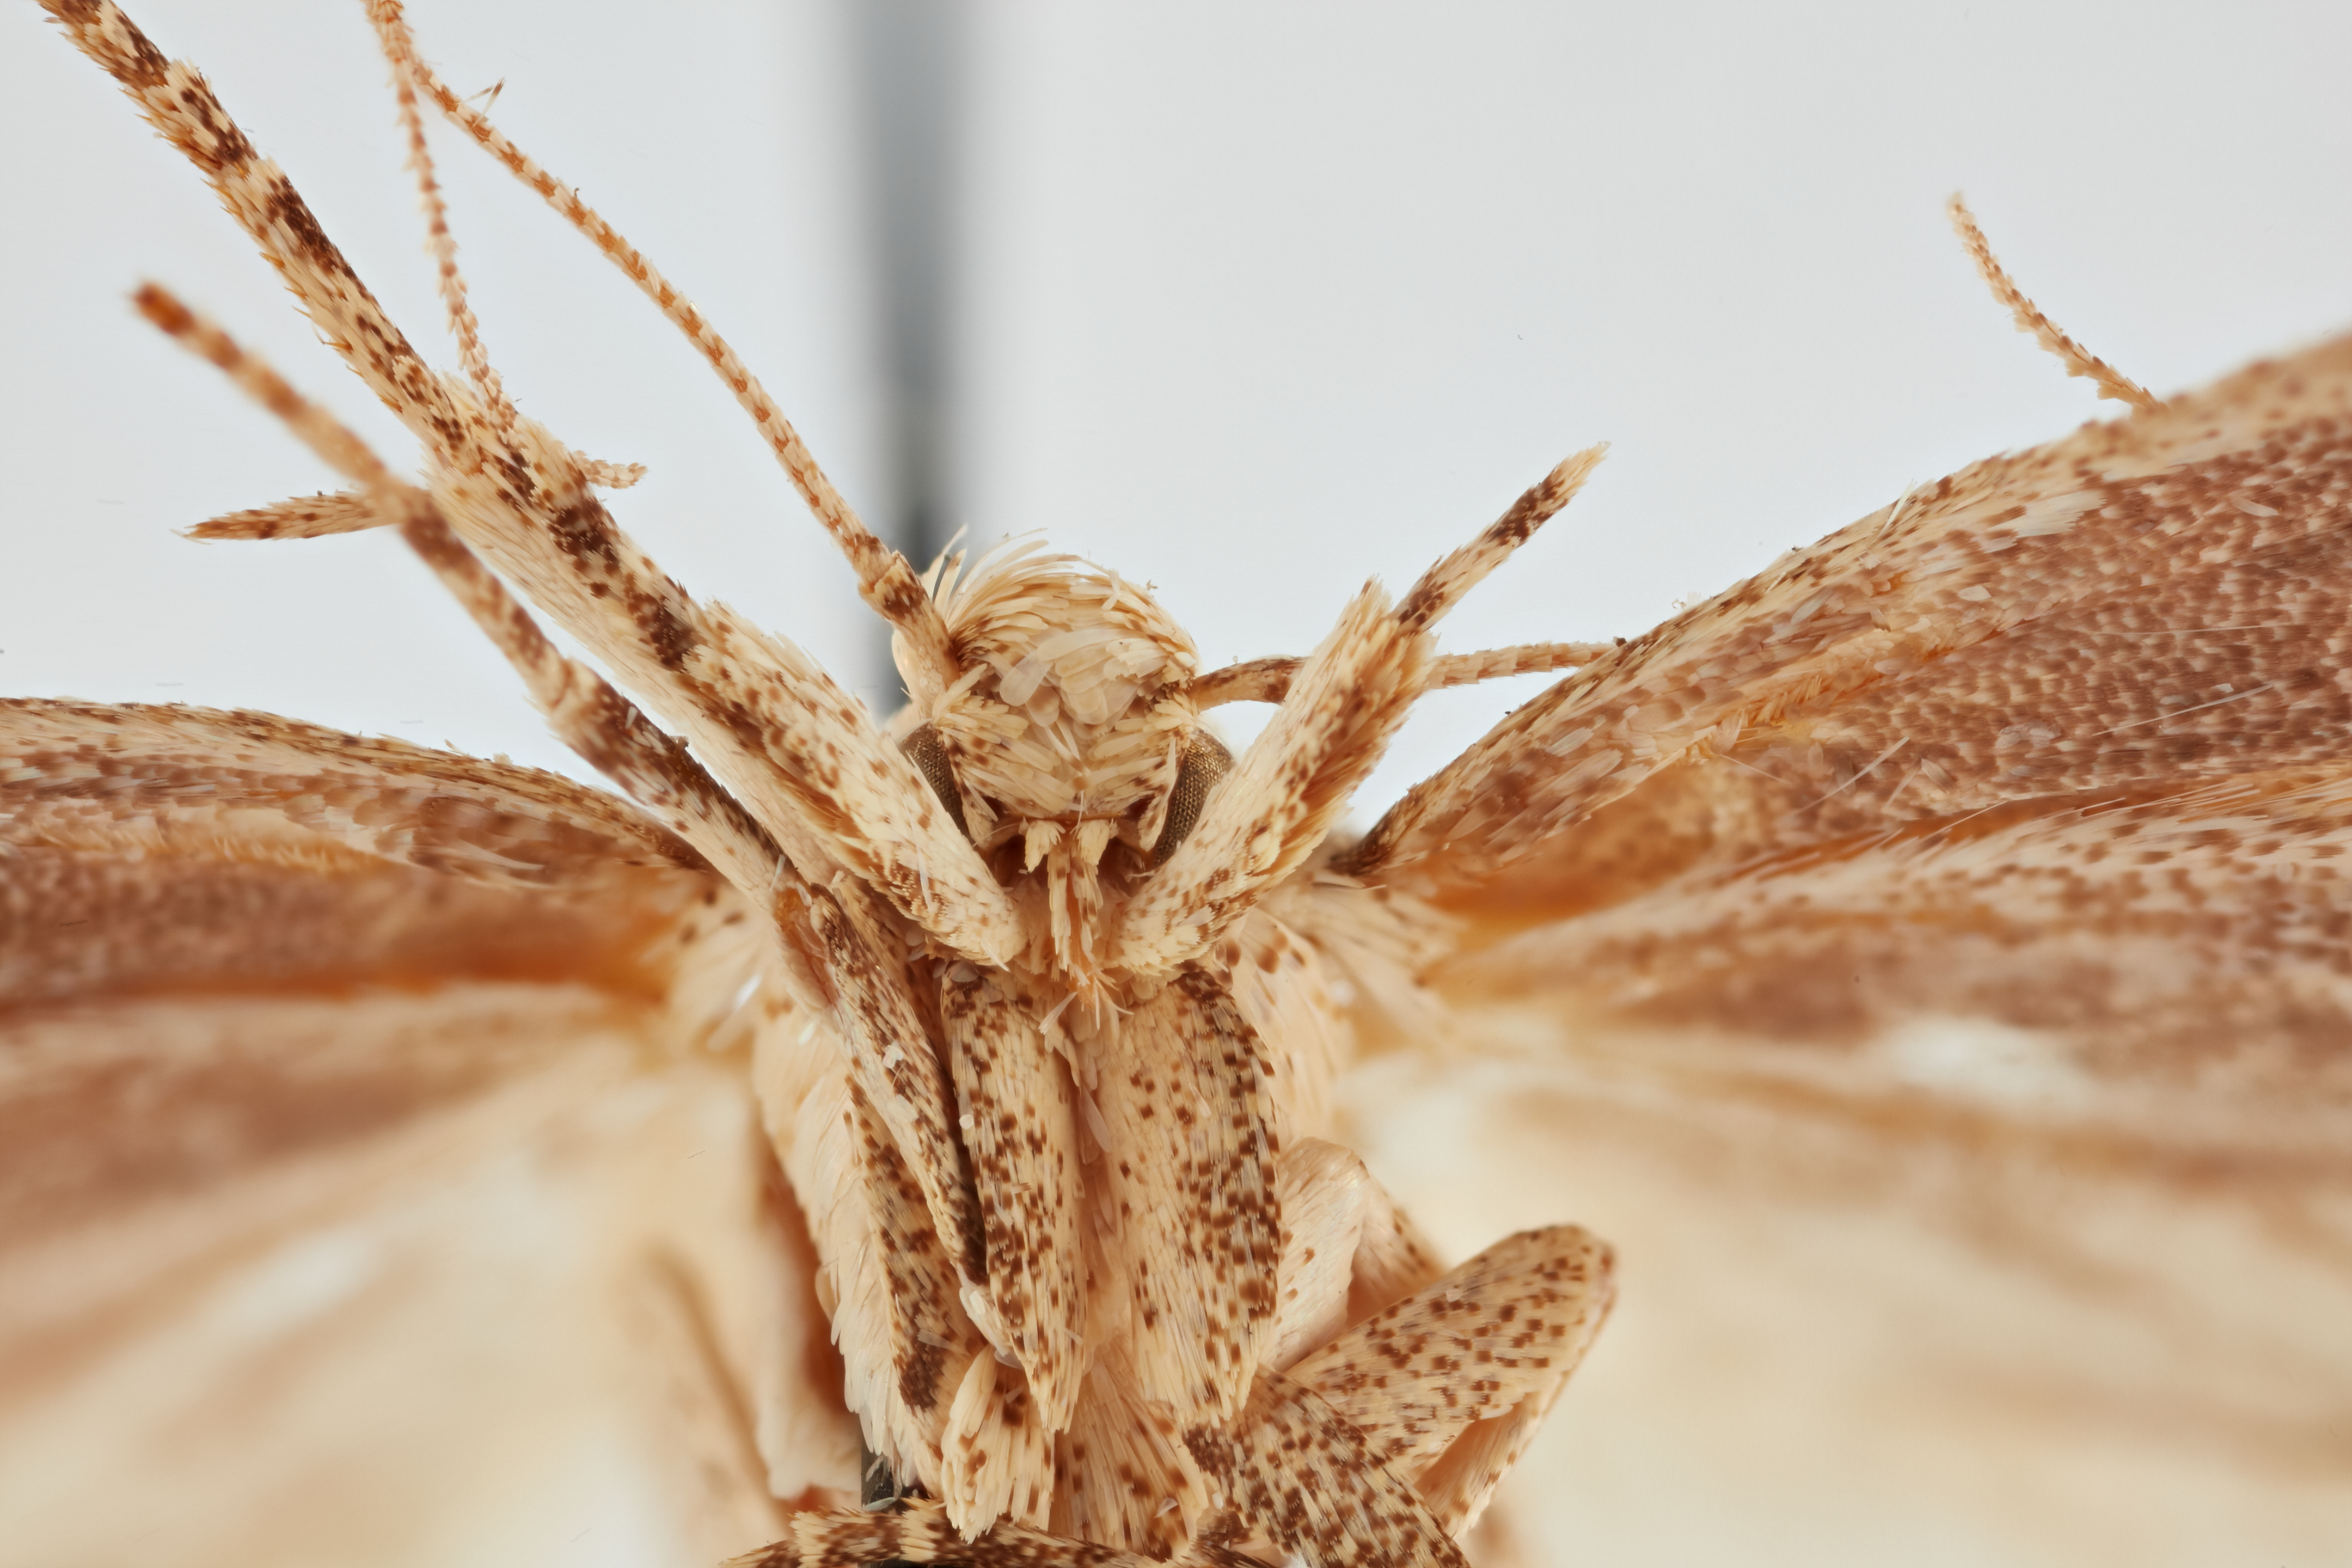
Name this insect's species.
Frumenta nundinella
